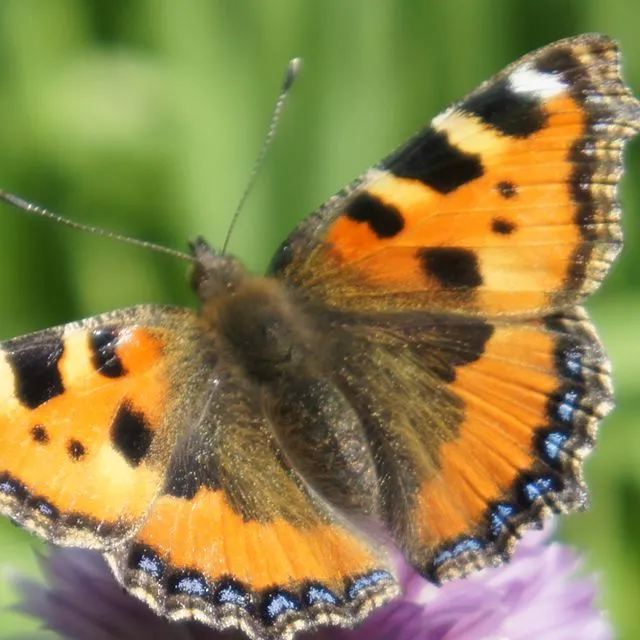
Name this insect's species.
Aglais urticae
